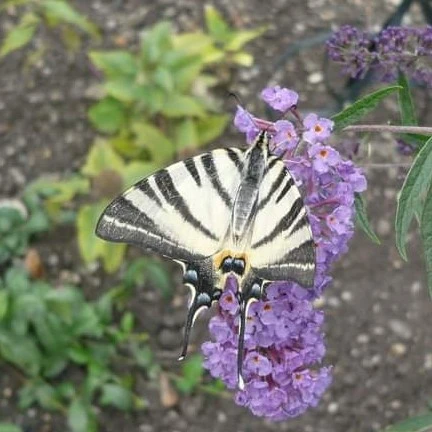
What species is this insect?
Iphiclides podalirius
